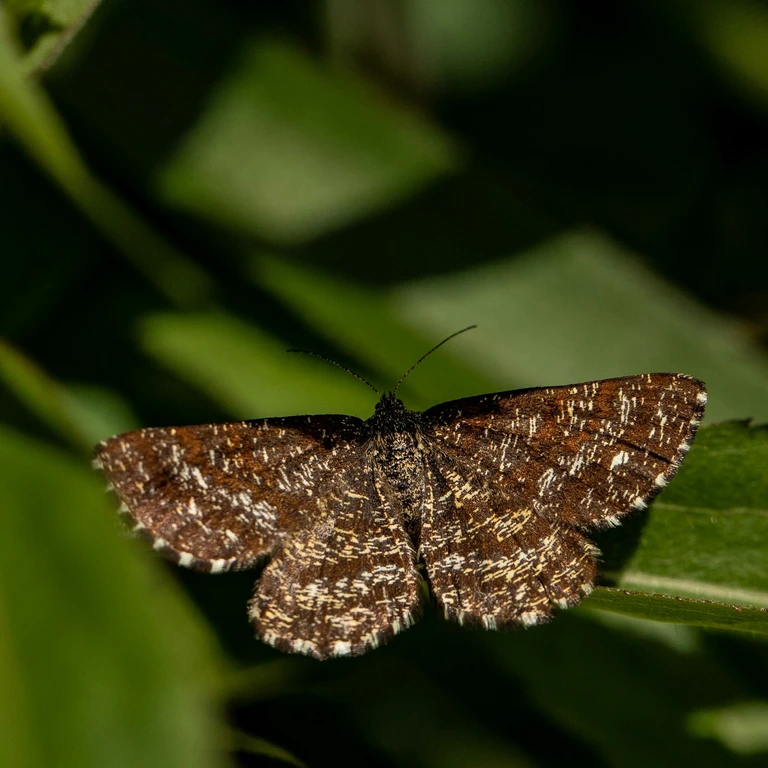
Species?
Ematurga atomaria
